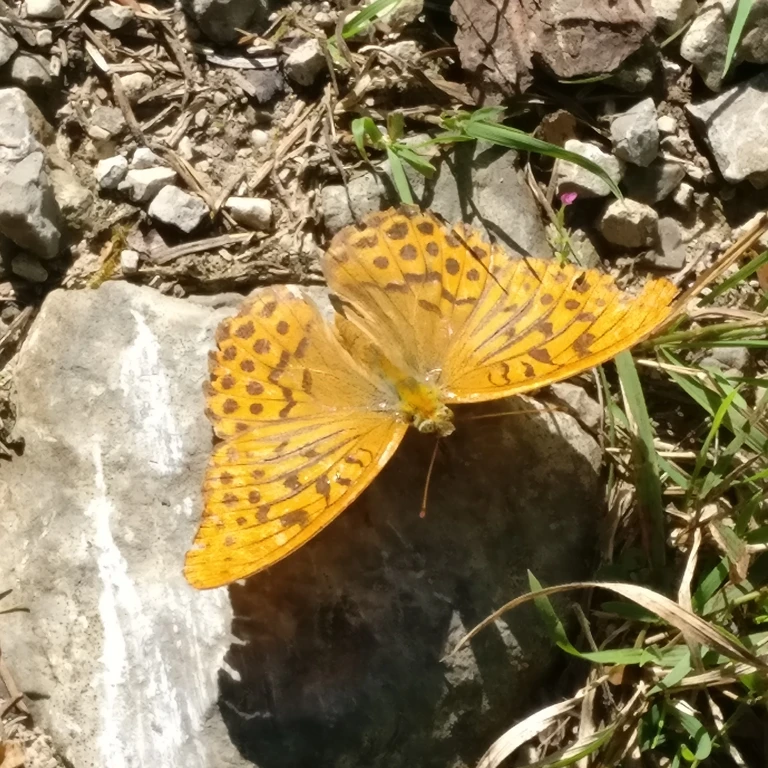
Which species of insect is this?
Argynnis paphia
